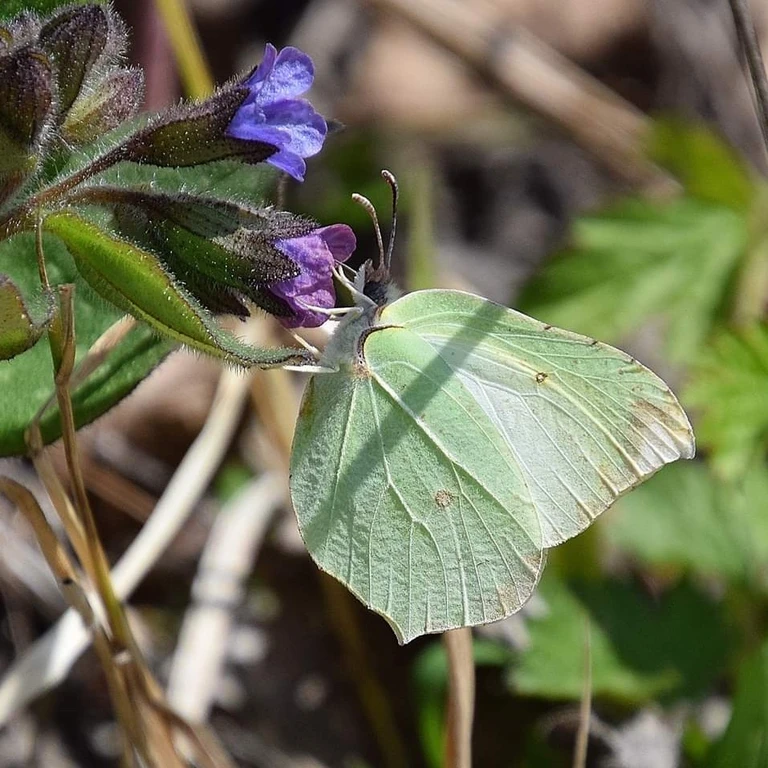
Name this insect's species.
Gonepteryx rhamni
